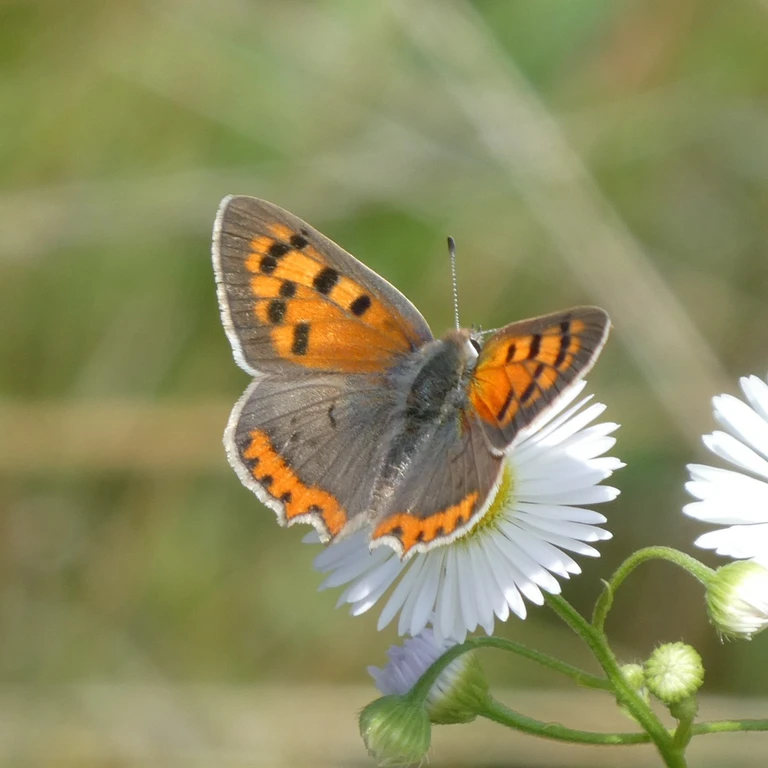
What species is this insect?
Lycaena phlaeas
